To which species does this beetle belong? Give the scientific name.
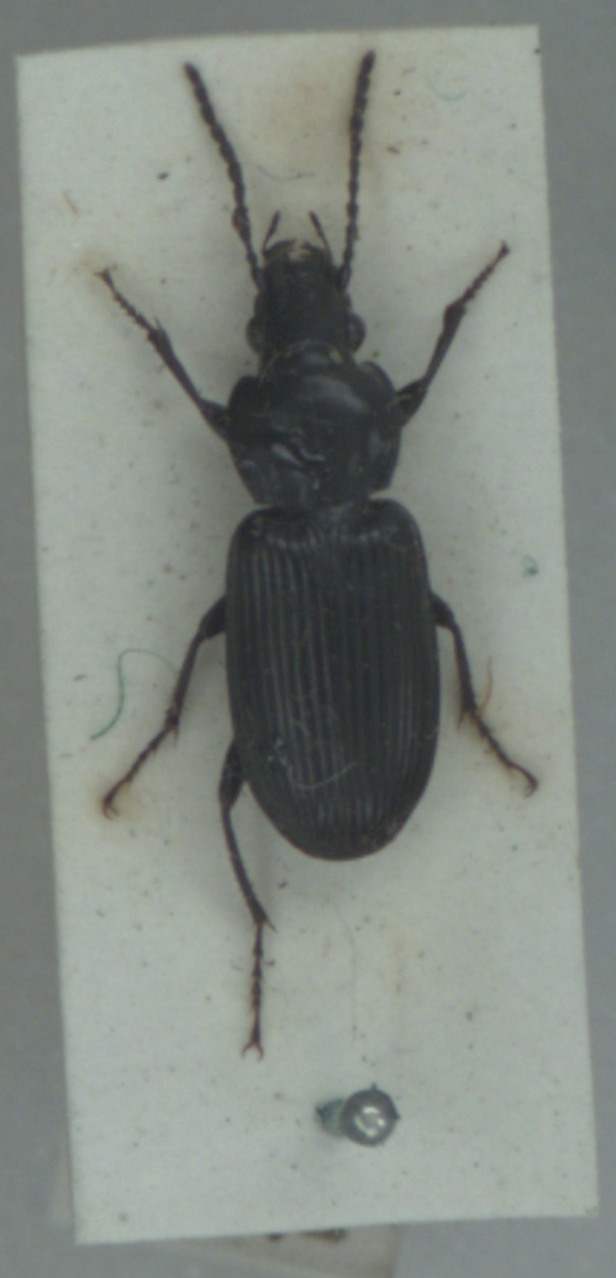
Pterostichus nigrita
